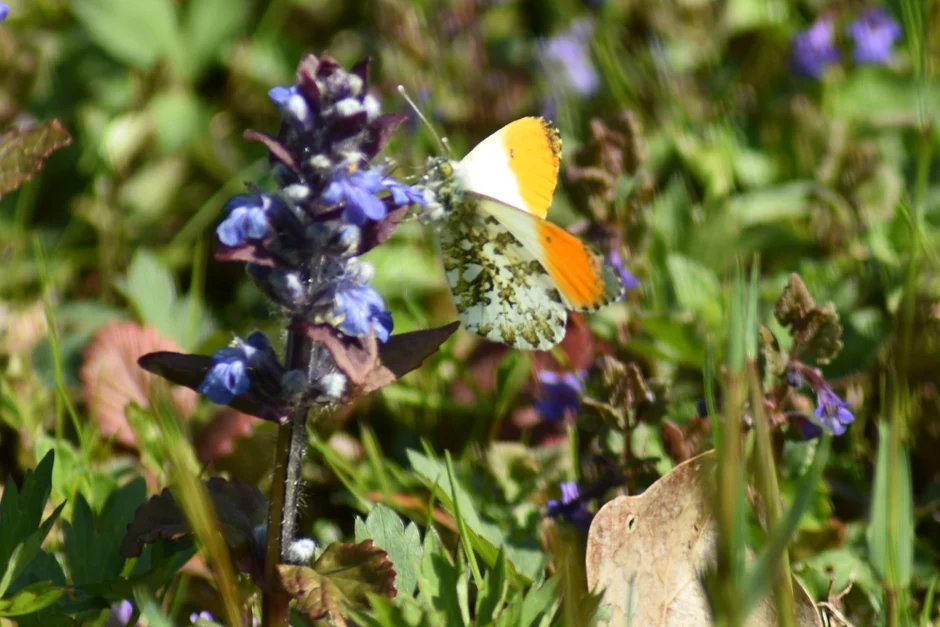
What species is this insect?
Anthocharis cardamines
